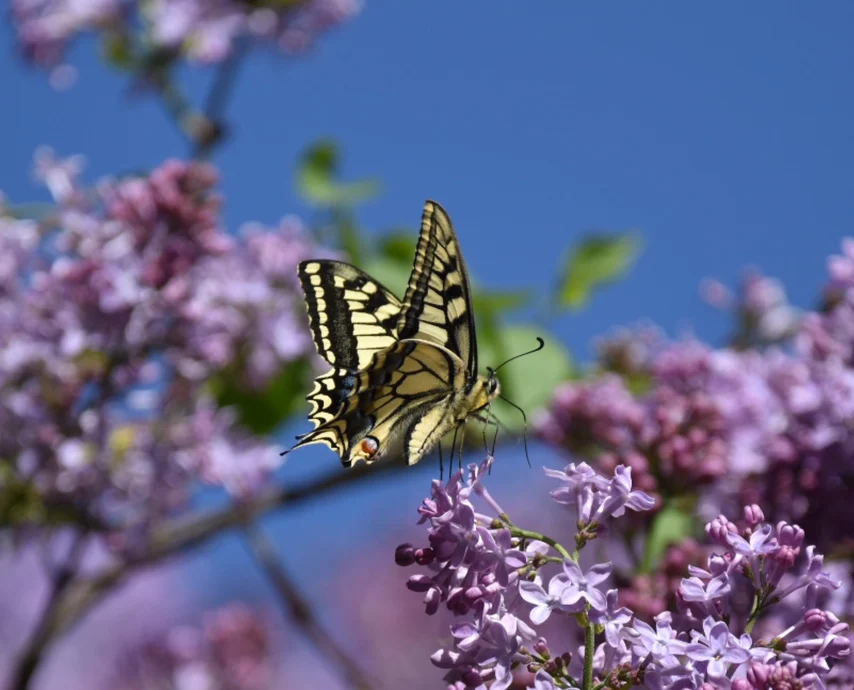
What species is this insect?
Papilio machaon
